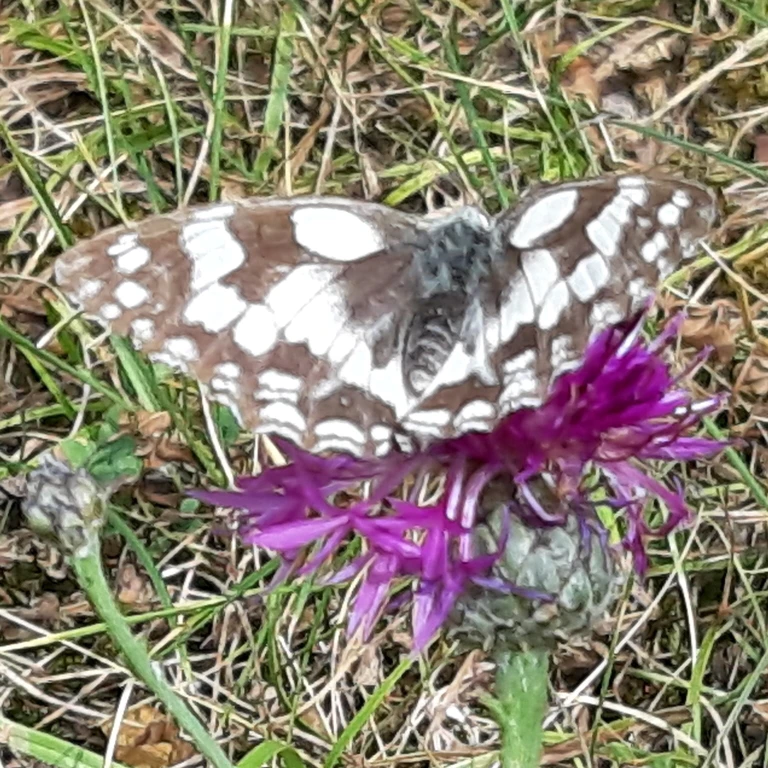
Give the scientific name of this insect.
Melanargia galathea
